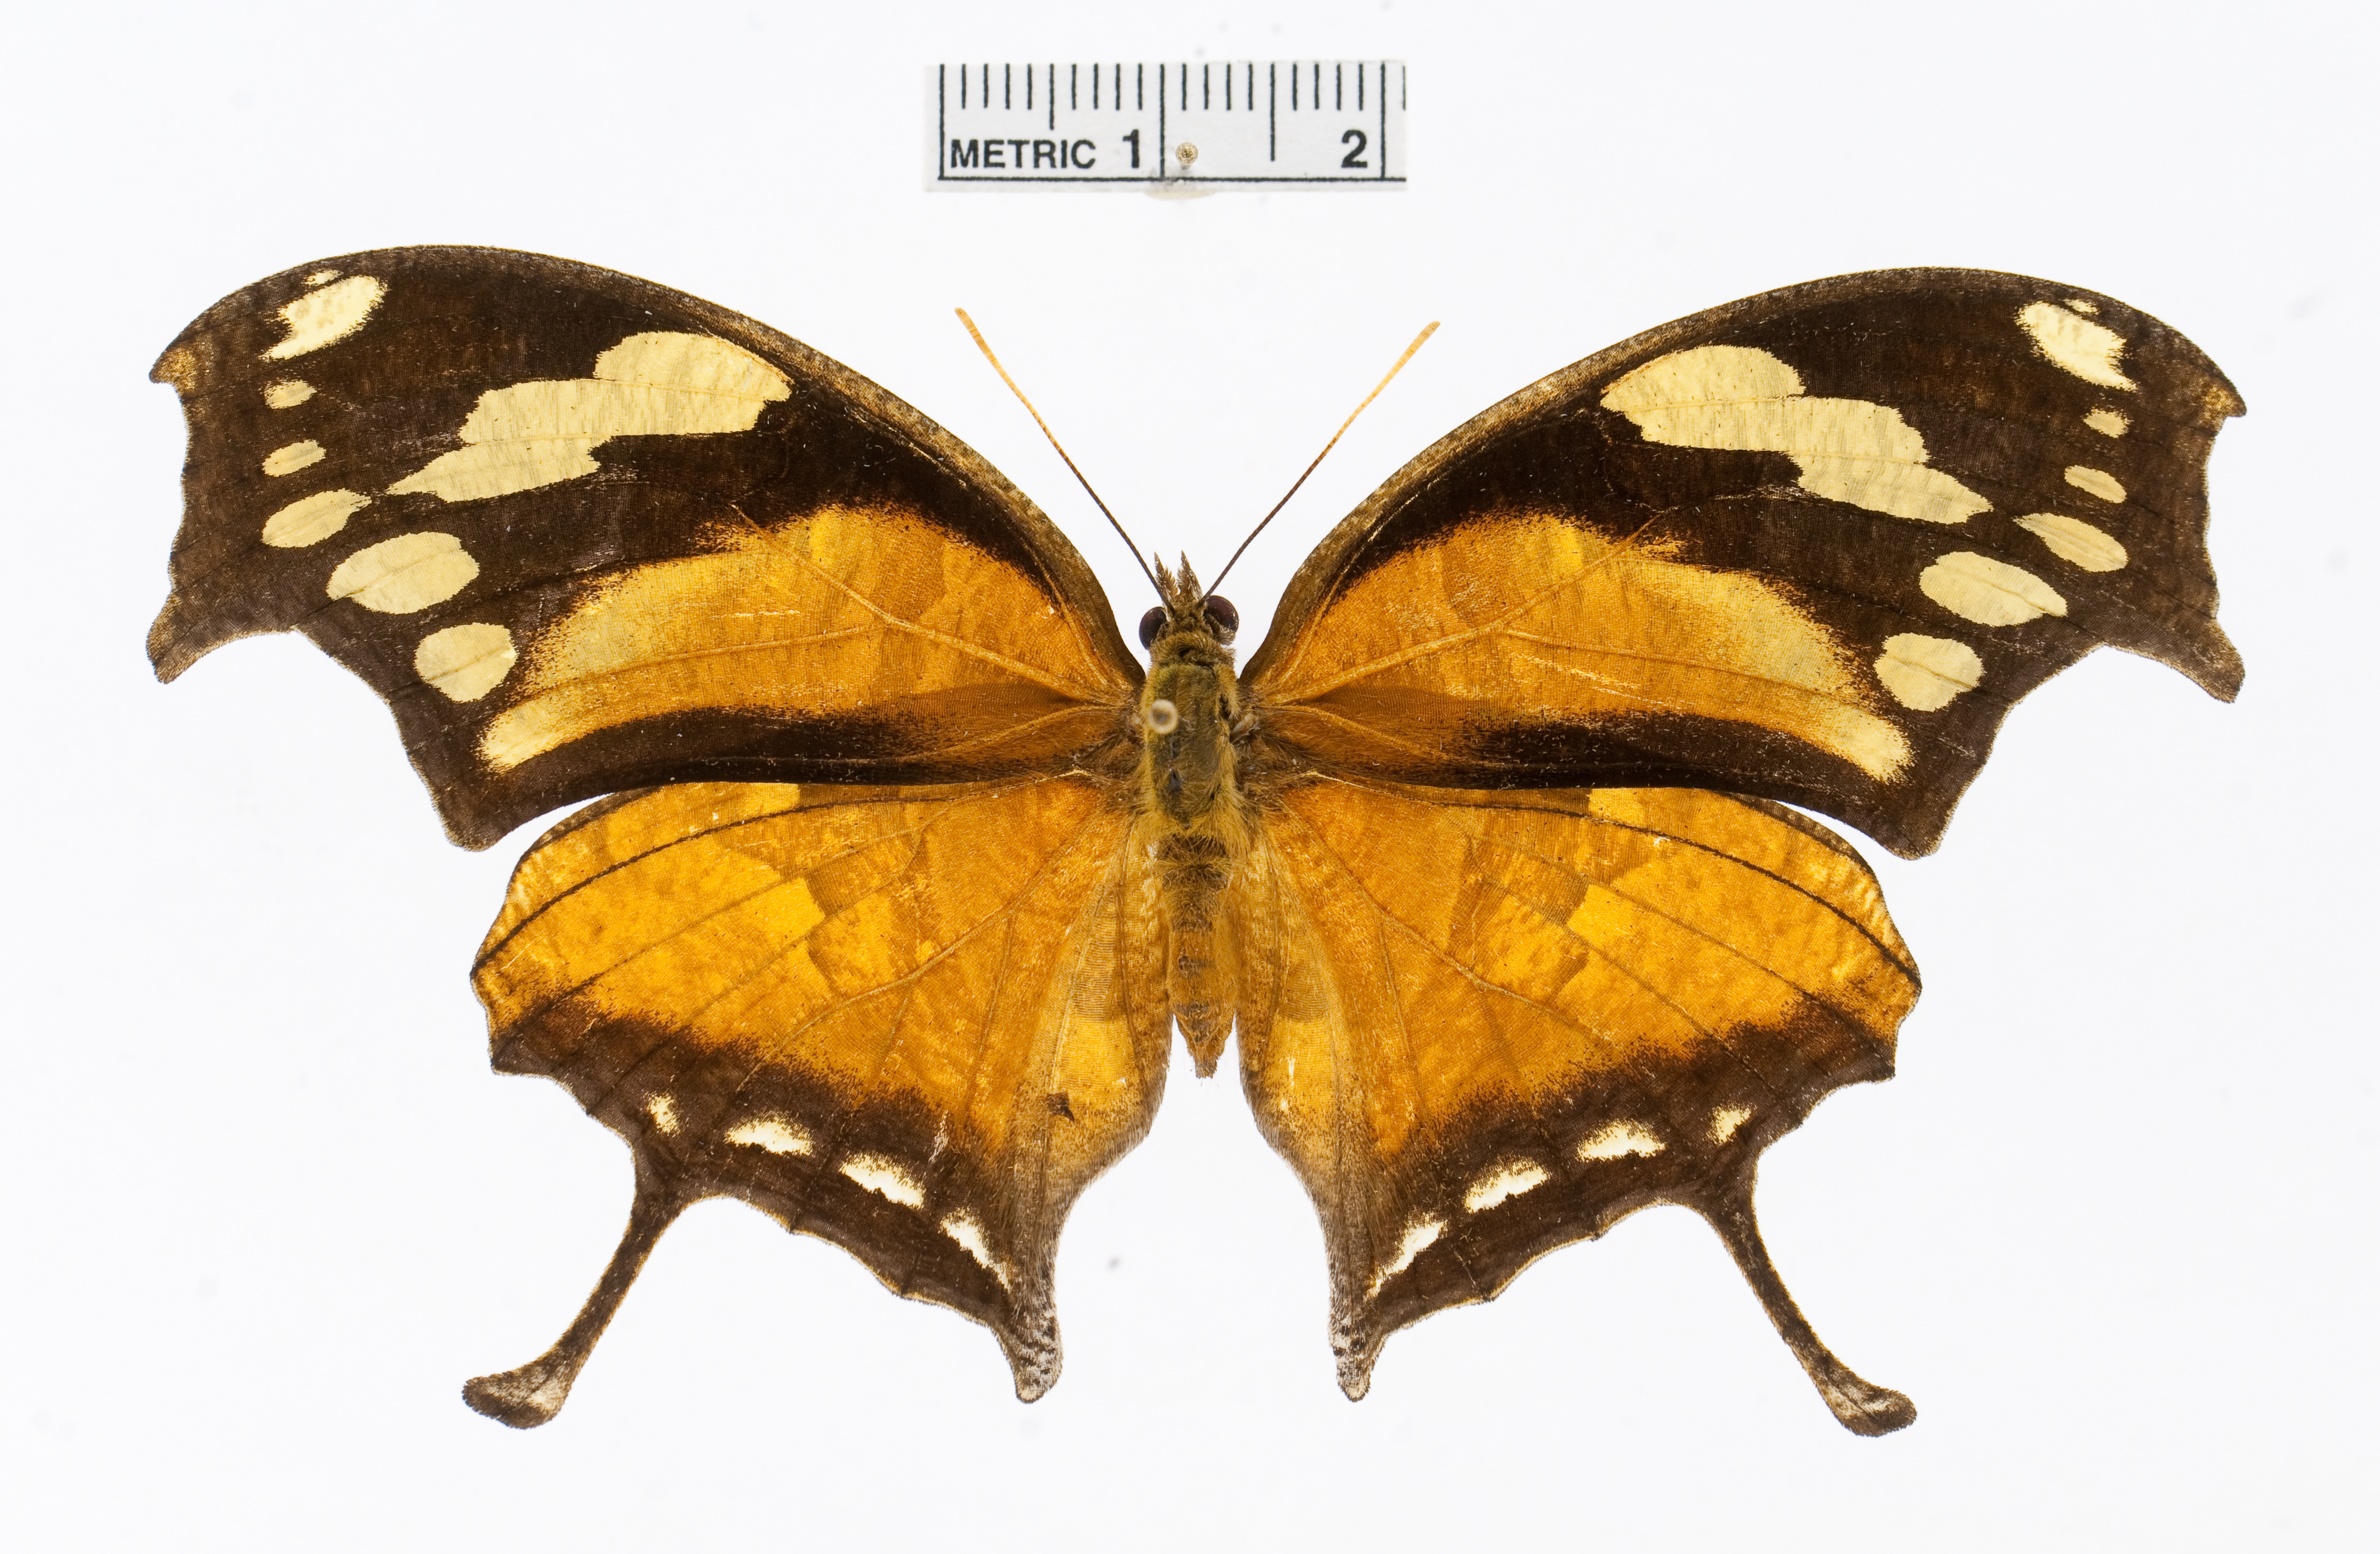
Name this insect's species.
Consul fabius
